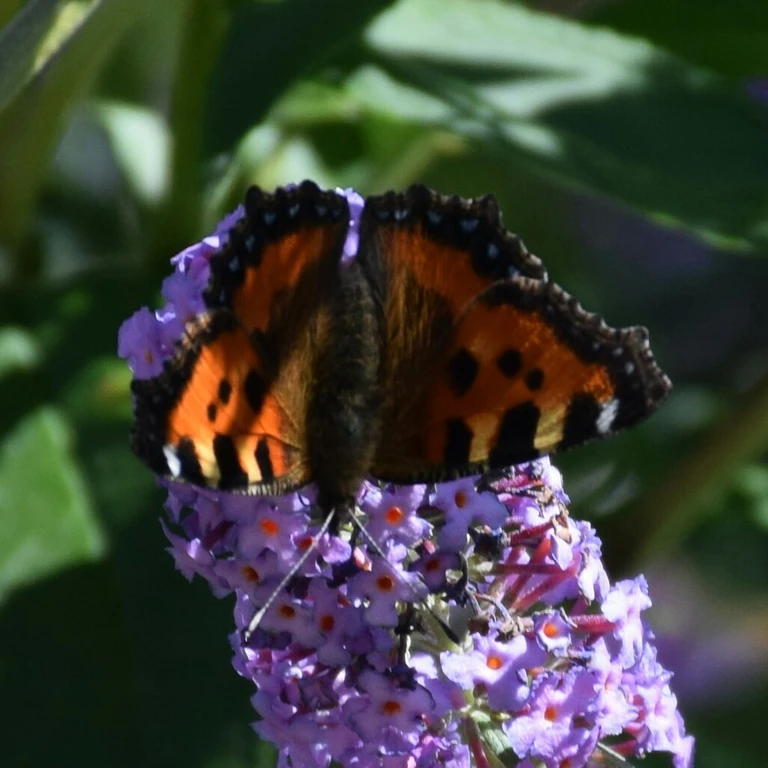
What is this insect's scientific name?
Aglais urticae
